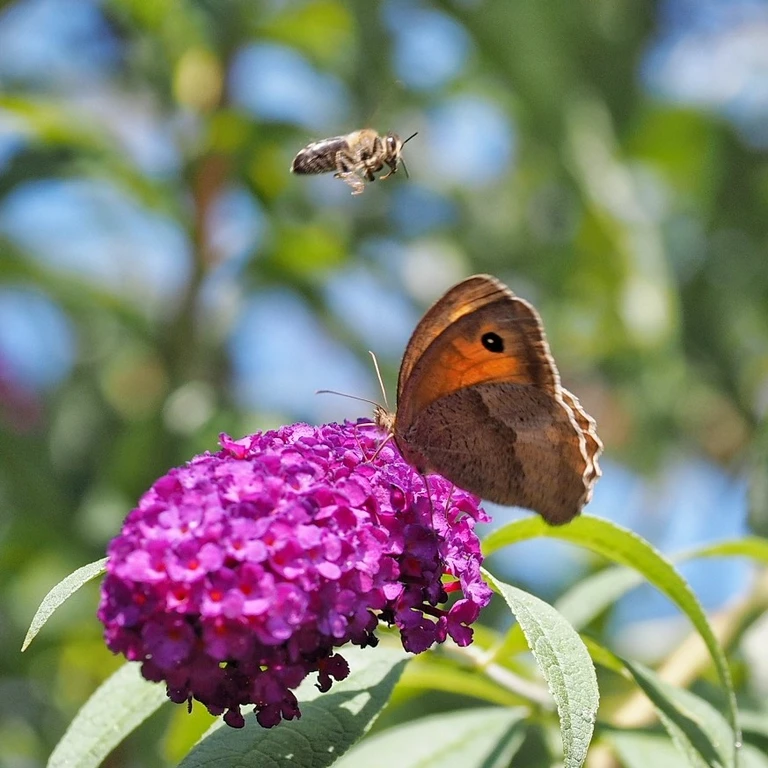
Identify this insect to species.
Maniola jurtina
